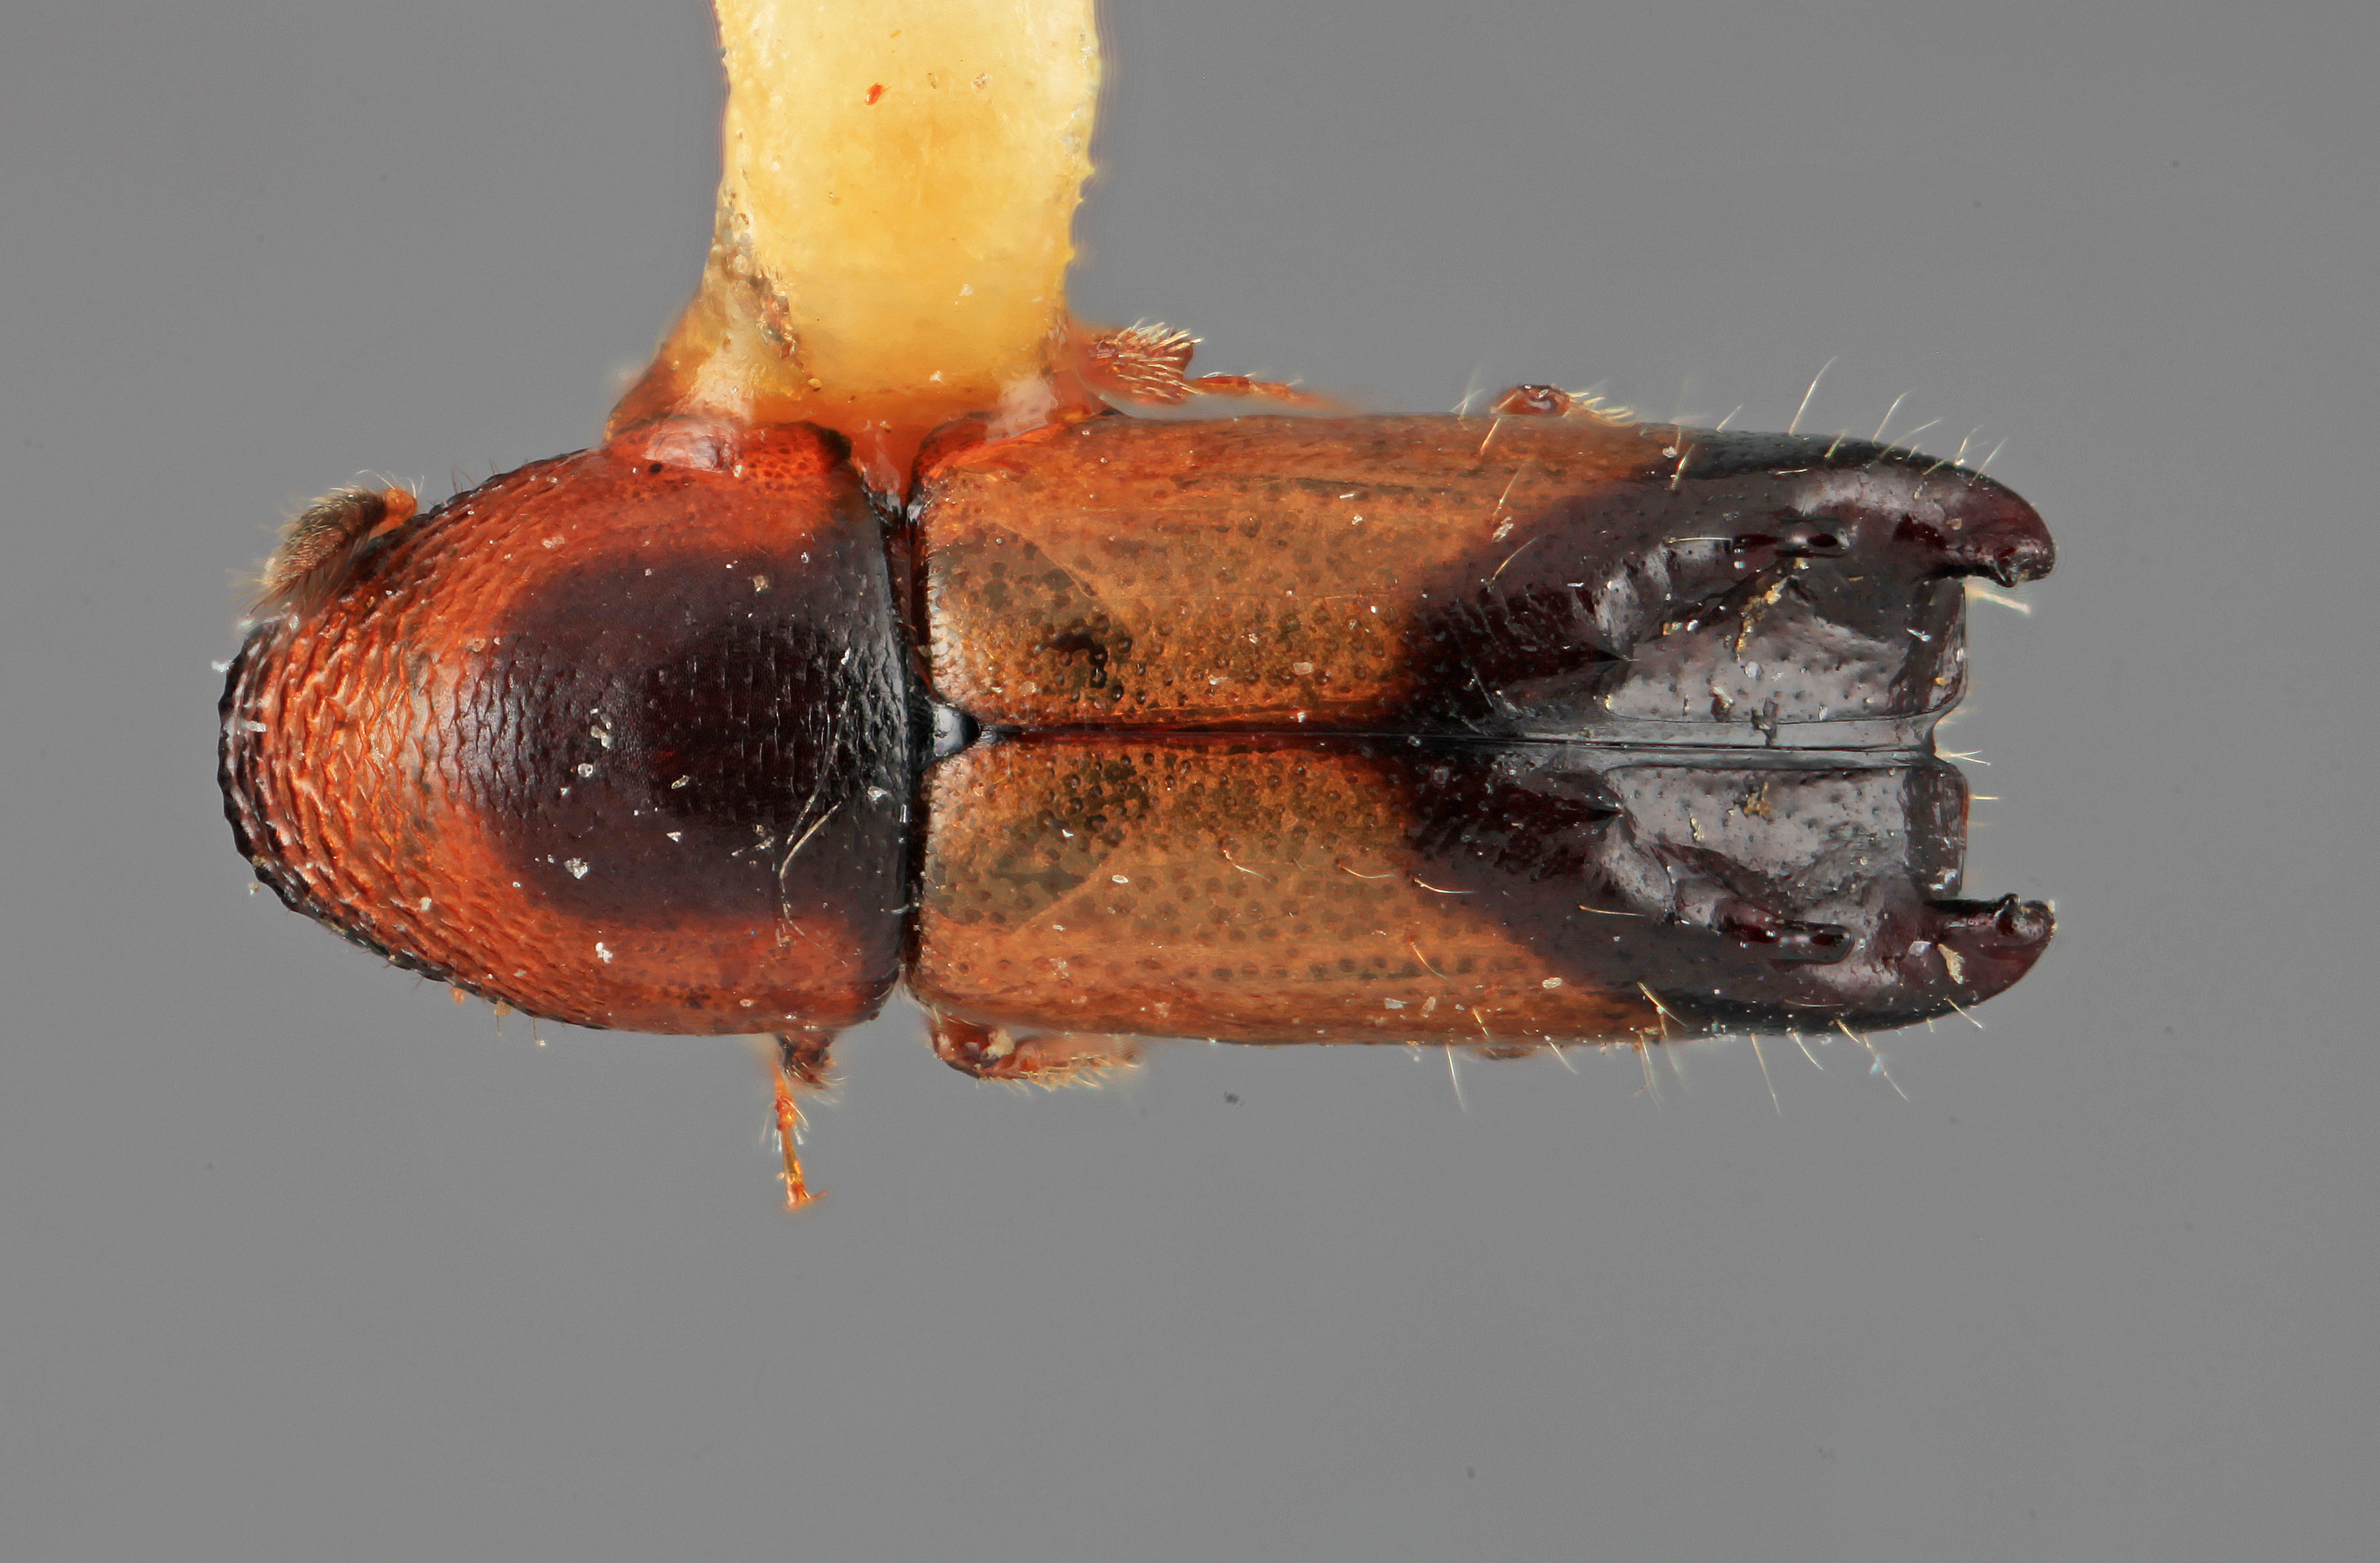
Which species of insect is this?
Tricolus bicolor
